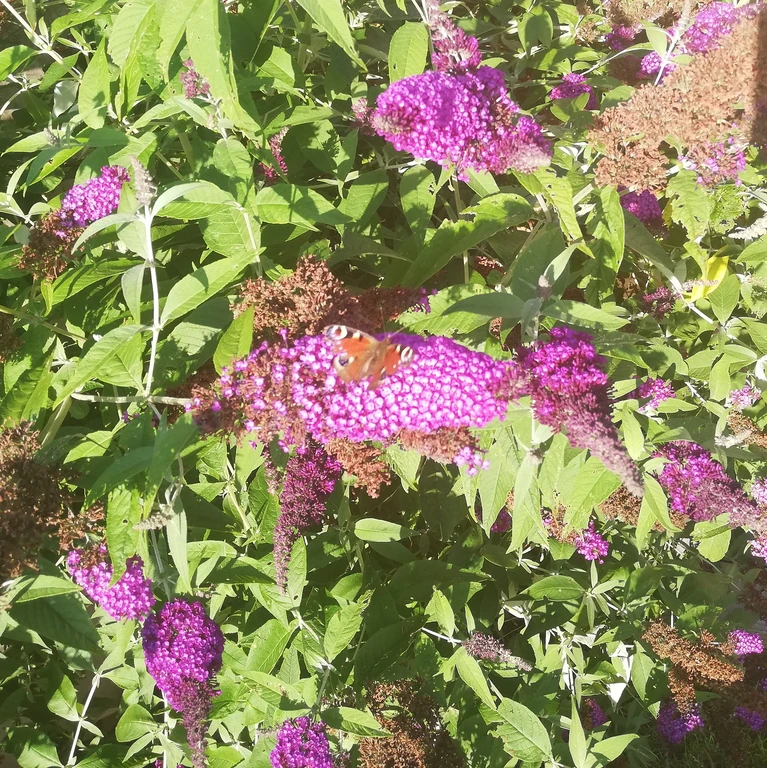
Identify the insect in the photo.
Aglais io
